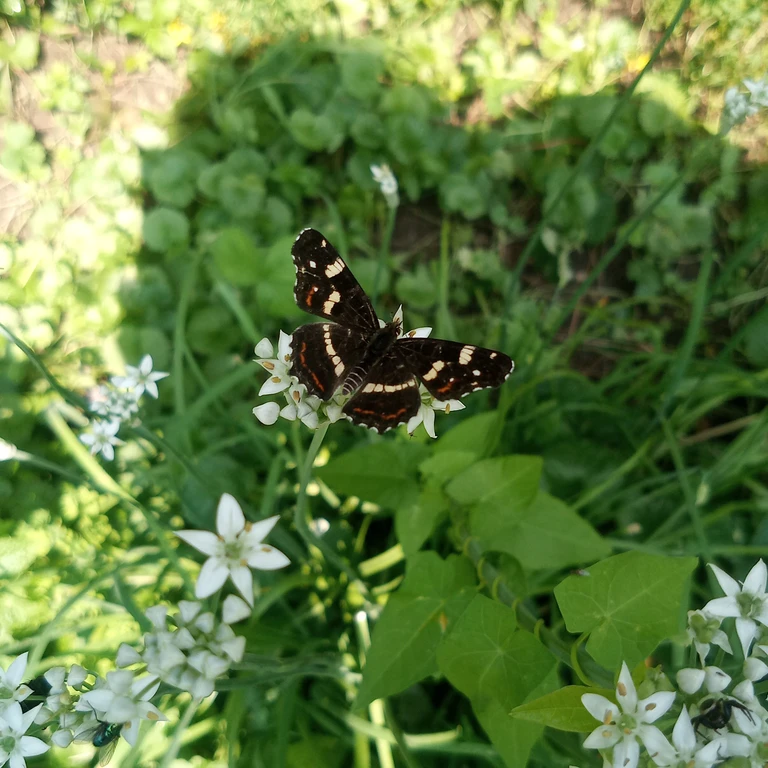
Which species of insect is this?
Araschnia levana
